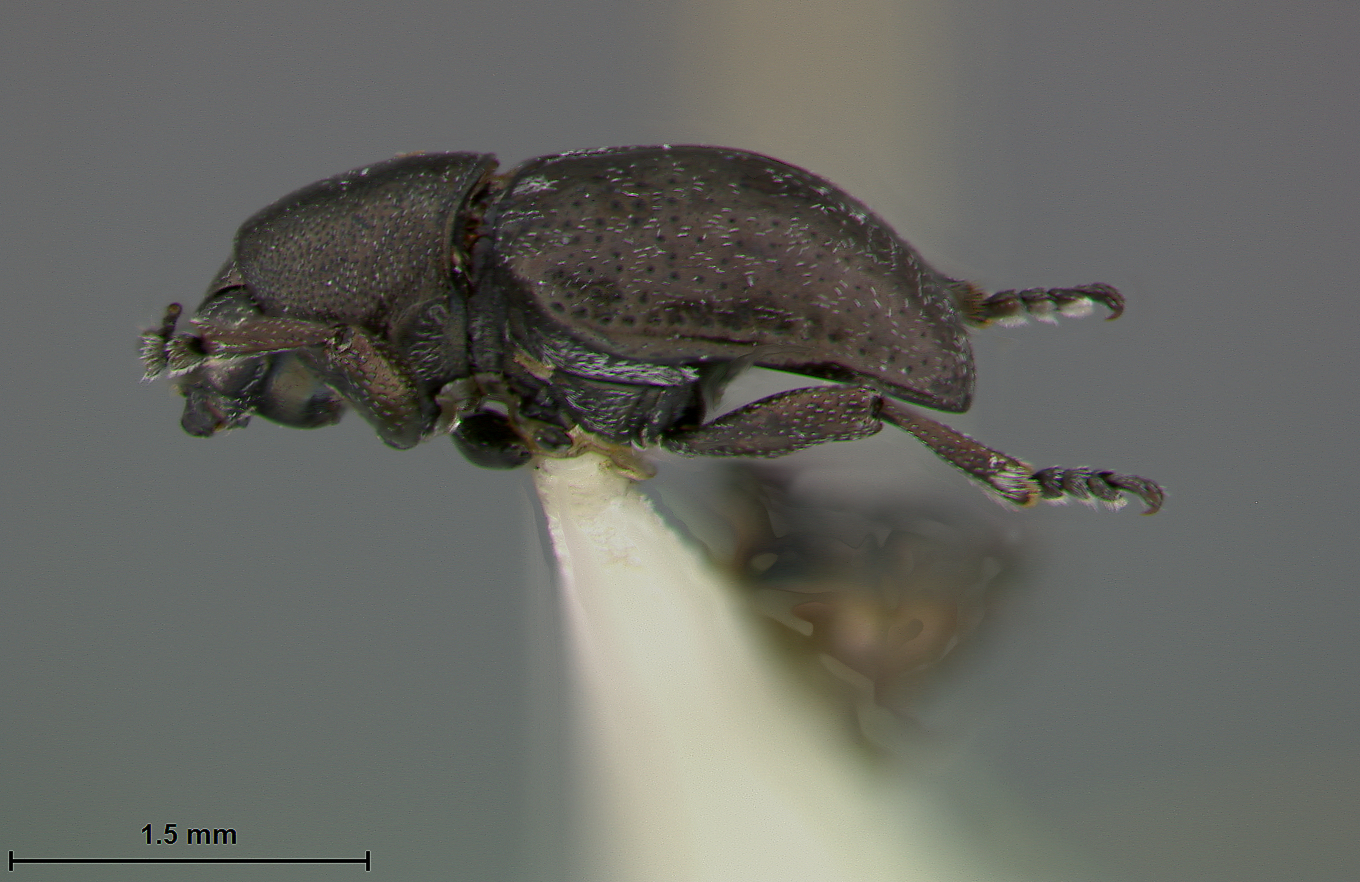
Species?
Graphops floridana
